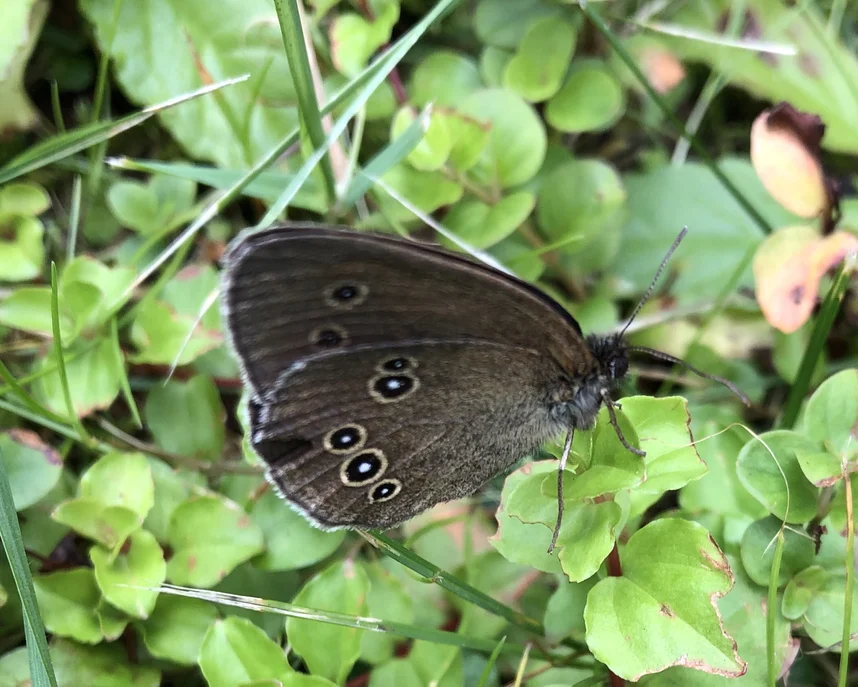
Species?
Aphantopus hyperantus
